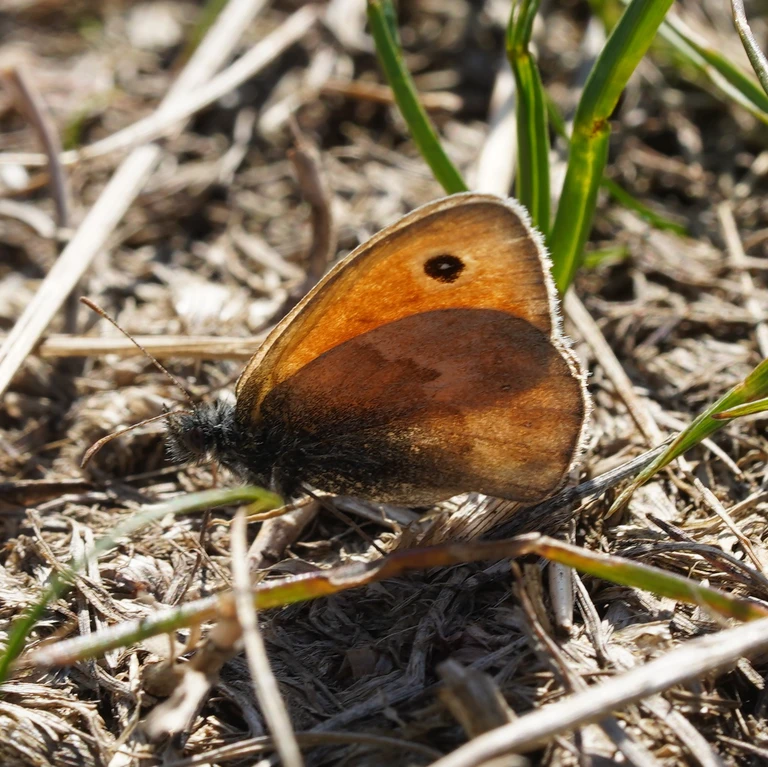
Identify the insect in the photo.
Coenonympha pamphilus
